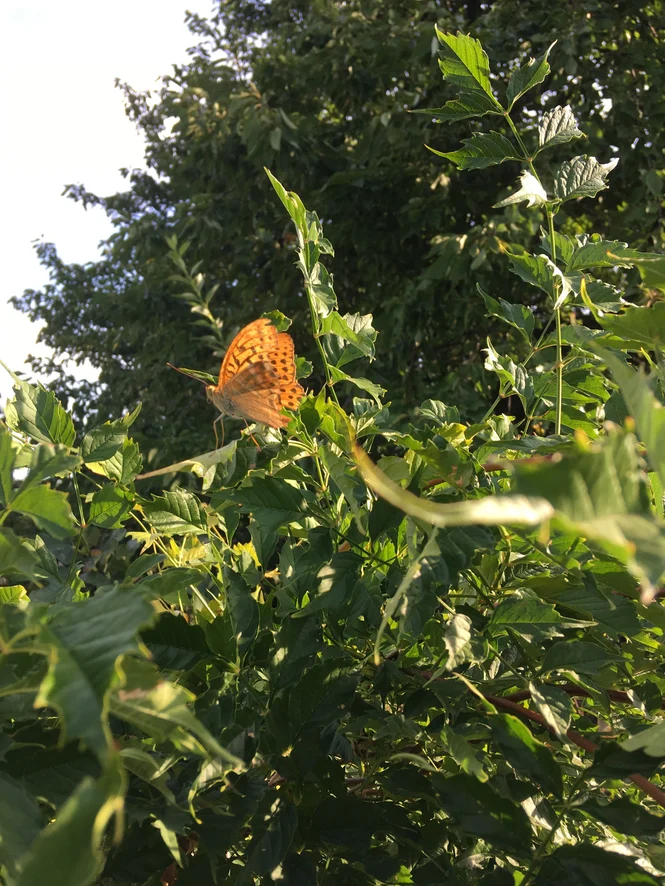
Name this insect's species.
Argynnis paphia
